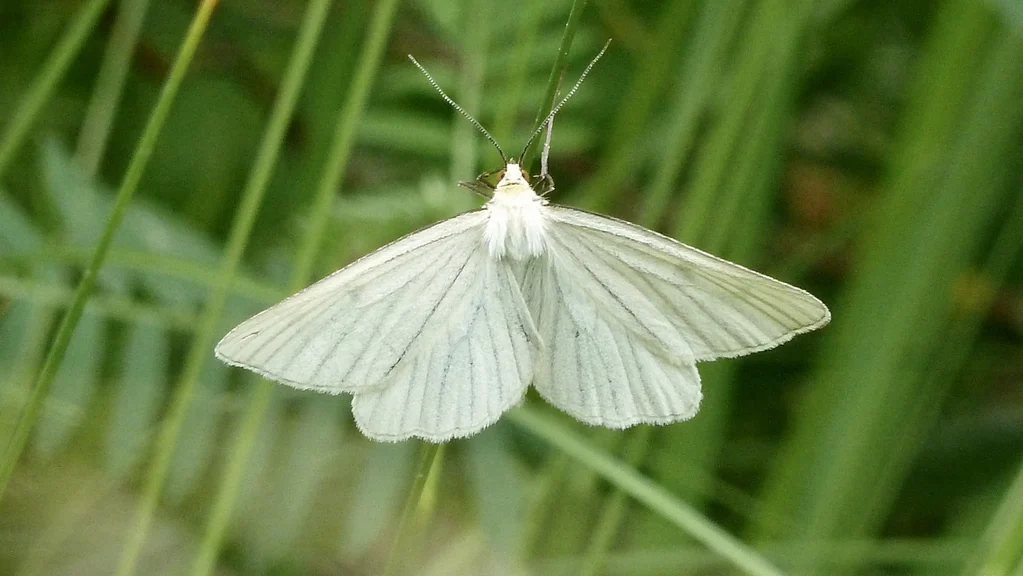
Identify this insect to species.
Siona lineata
